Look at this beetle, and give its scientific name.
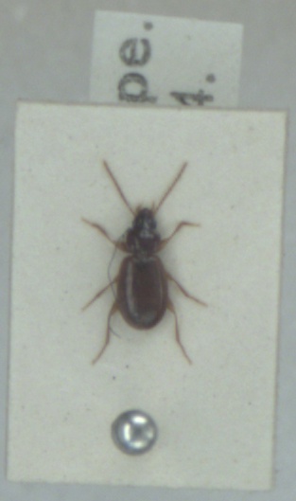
Trechus obtusus
